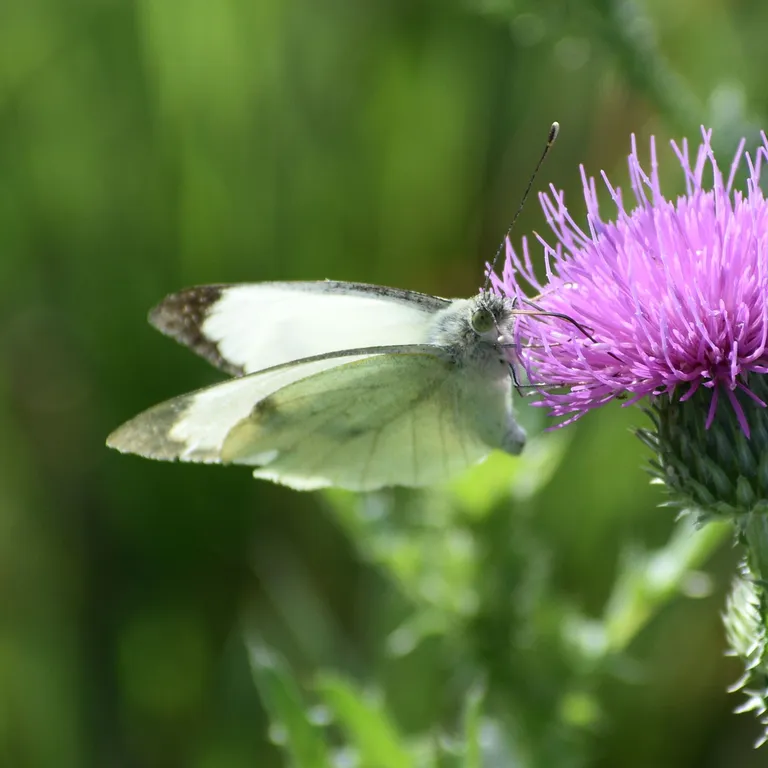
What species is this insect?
Pieris brassicae
